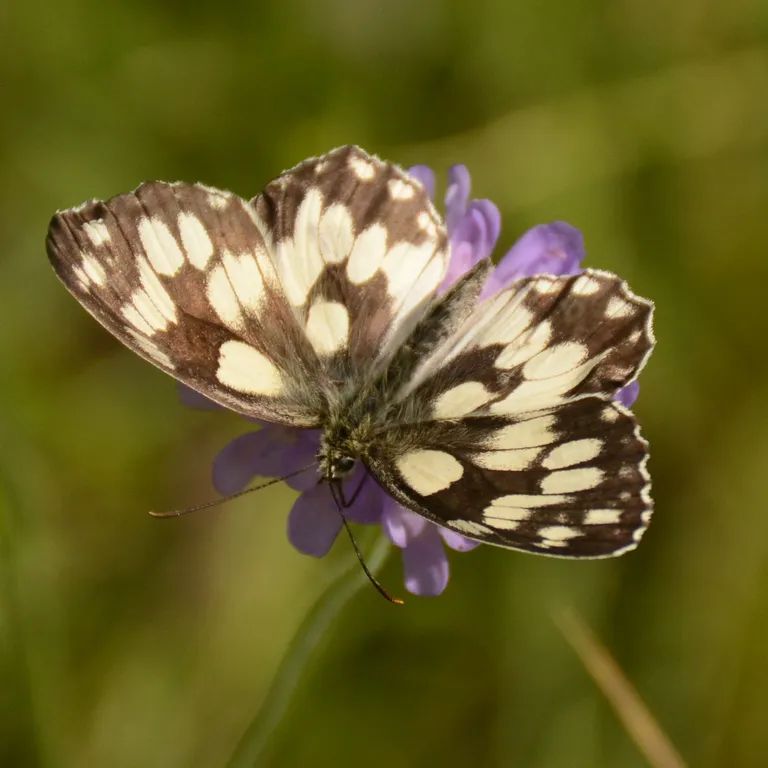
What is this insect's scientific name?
Melanargia galathea
